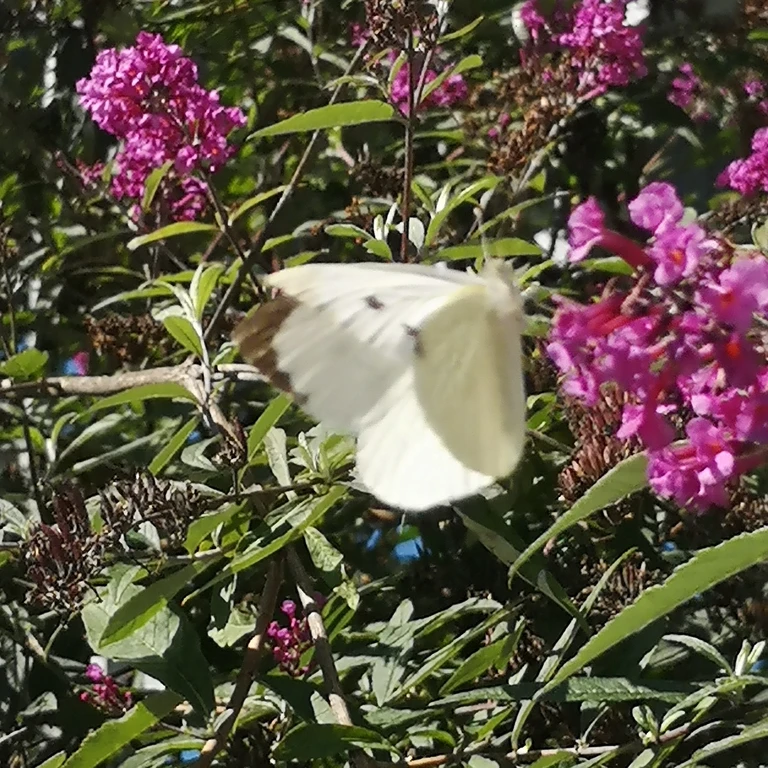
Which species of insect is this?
Pieris brassicae
